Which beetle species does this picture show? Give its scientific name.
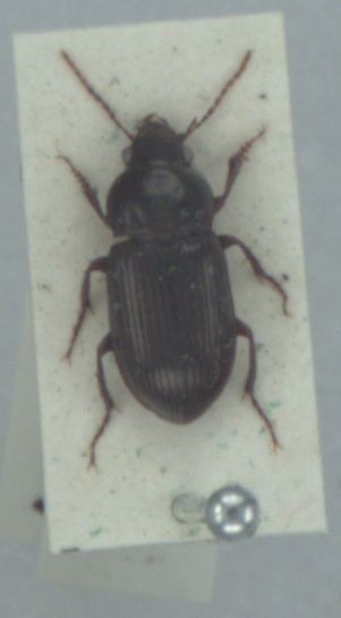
Amara apricaria
